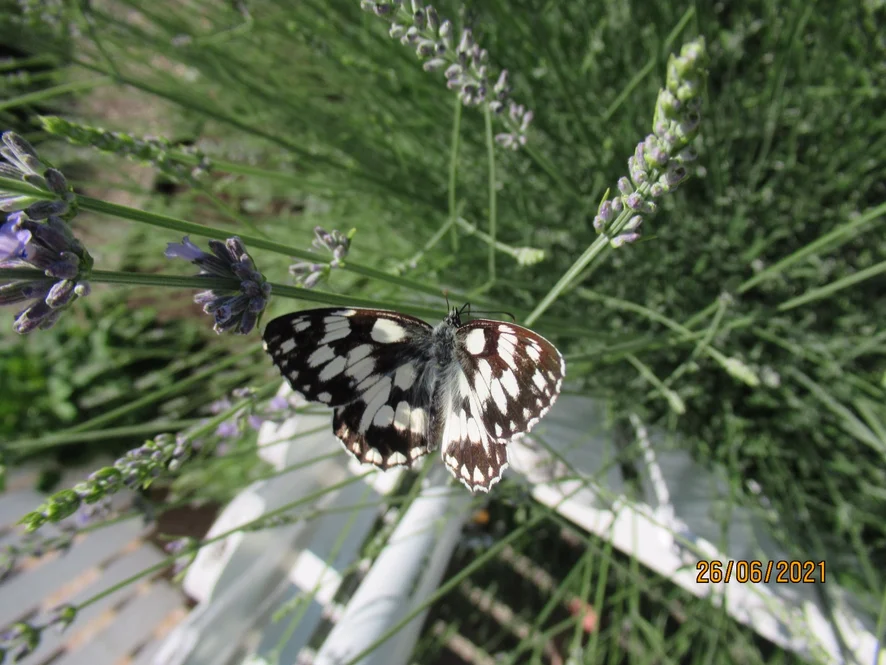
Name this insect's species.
Melanargia galathea
